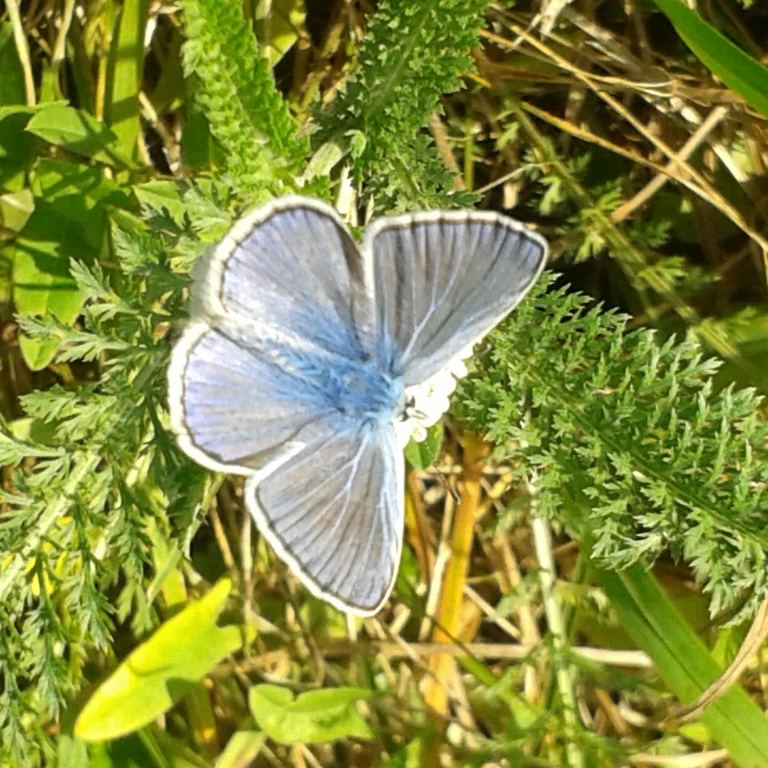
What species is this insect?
Polyommatus icarus
